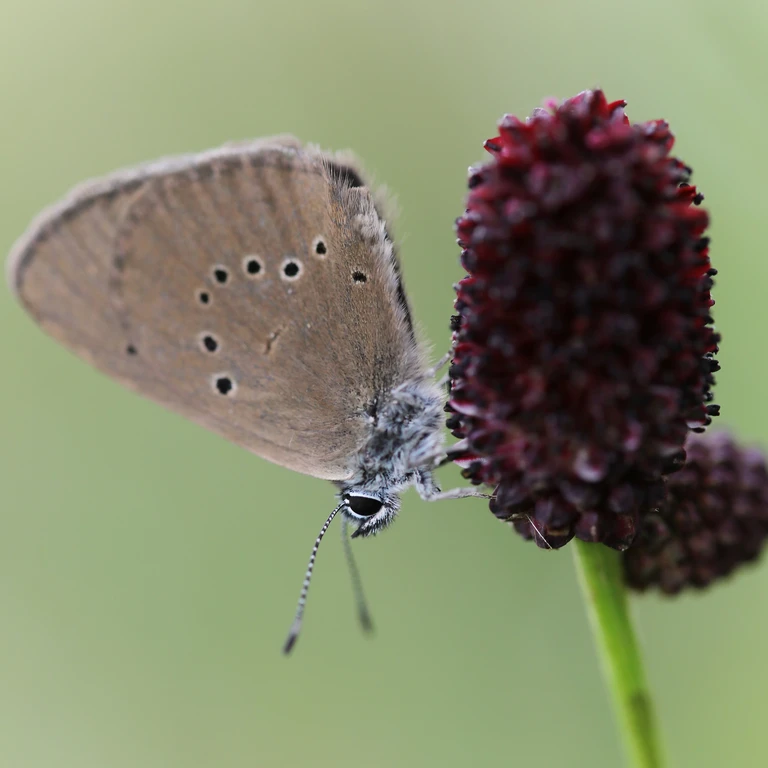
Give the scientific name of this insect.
Phengaris nausithous (also Maculinea nausithous)
